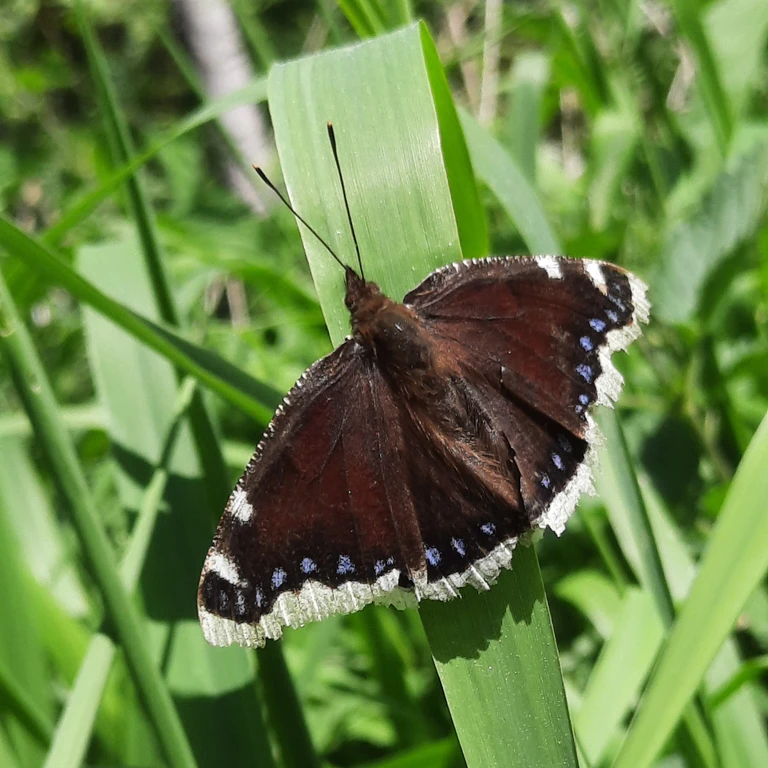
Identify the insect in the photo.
Nymphalis antiopa
